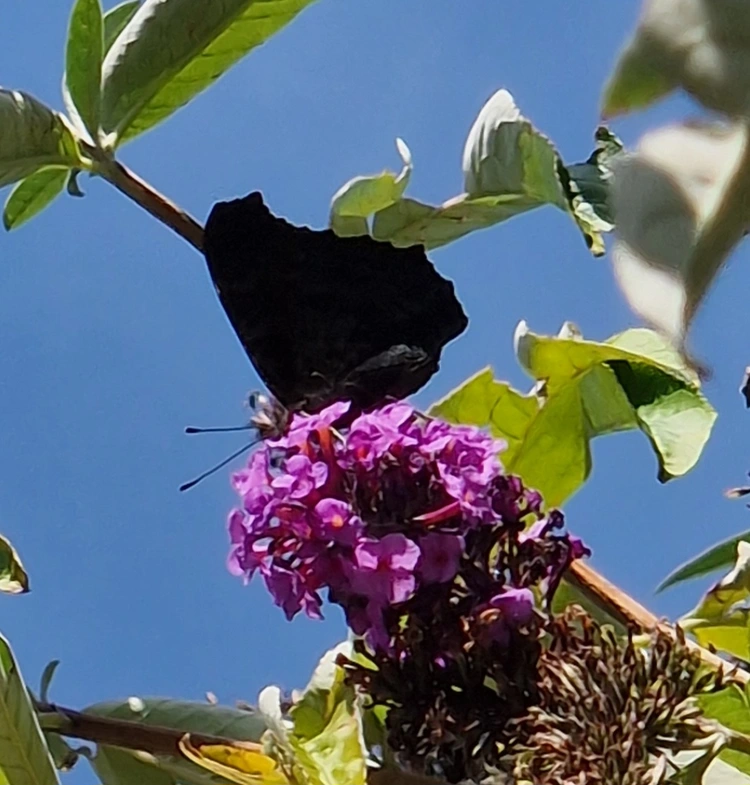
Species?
Aglais io
